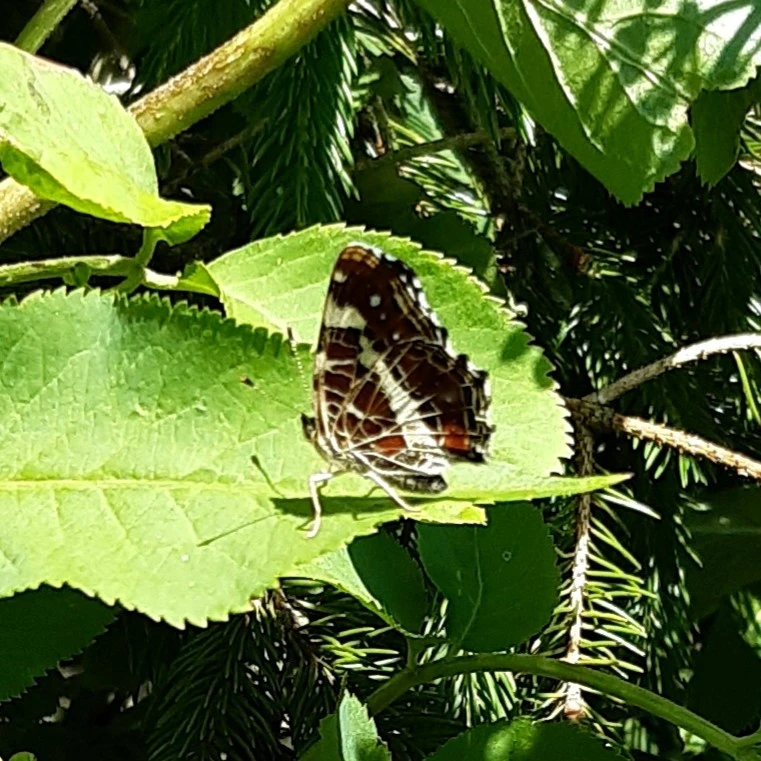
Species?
Araschnia levana
